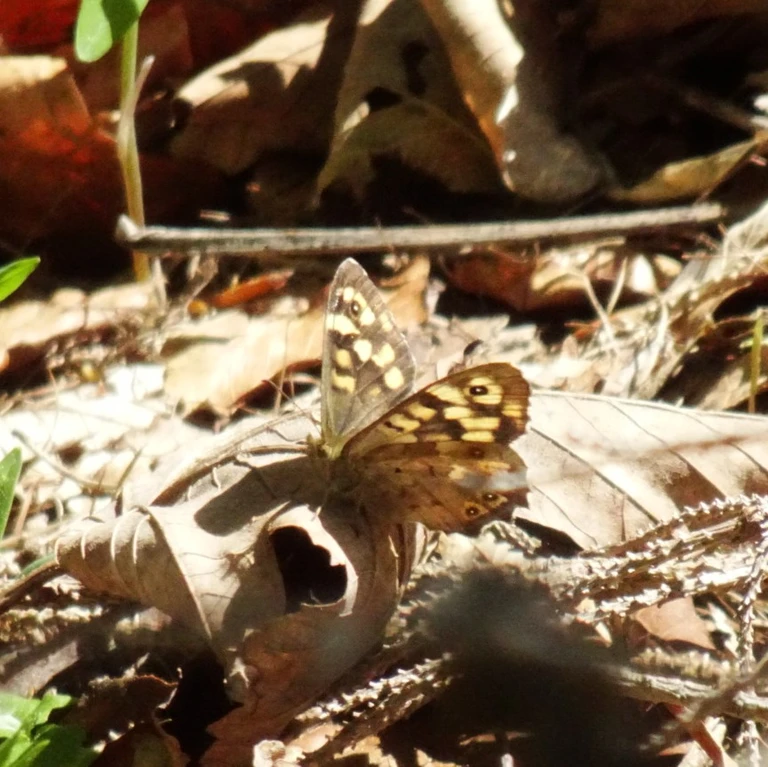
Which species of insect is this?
Pararge aegeria
